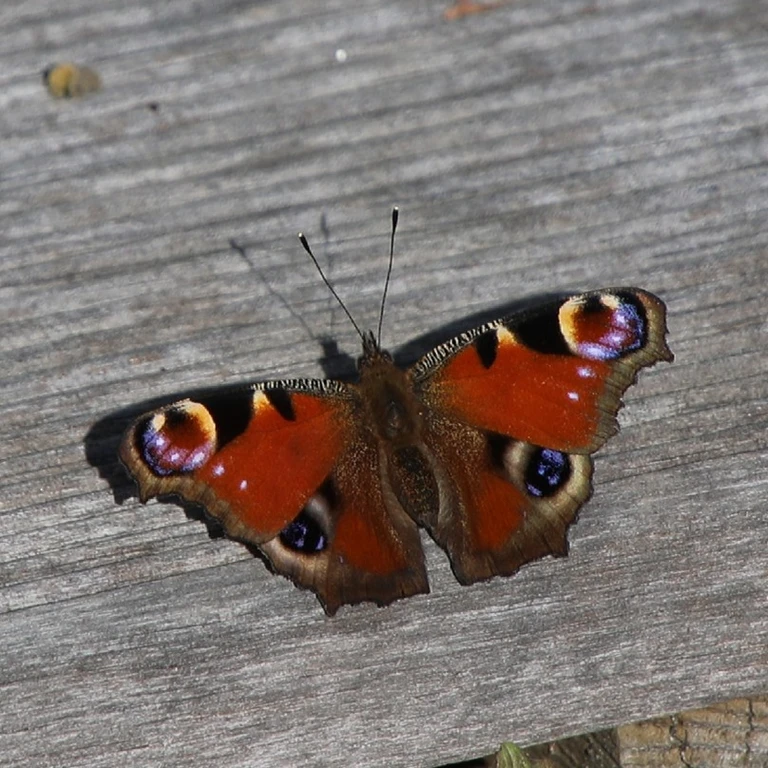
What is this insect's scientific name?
Aglais io
